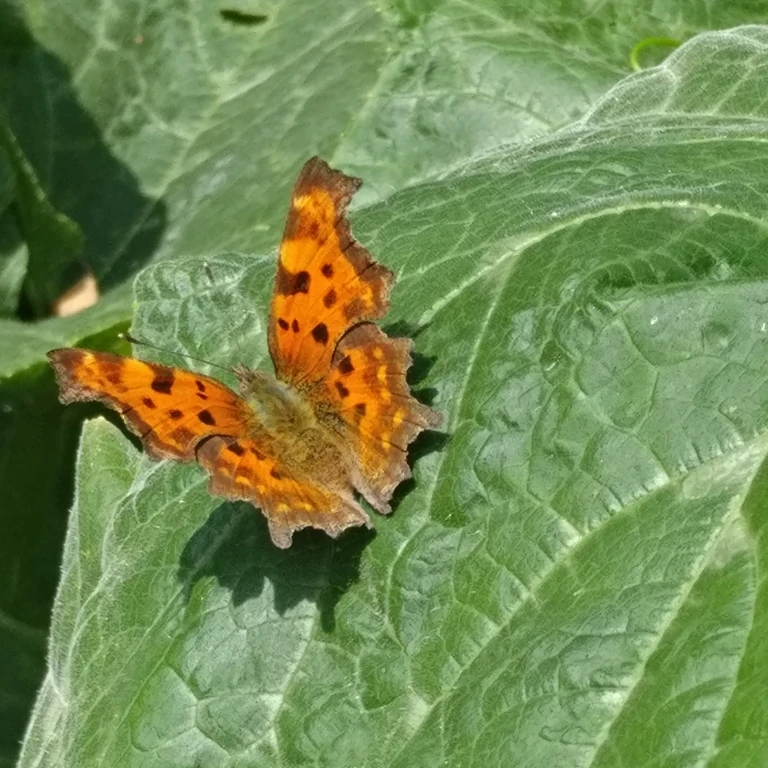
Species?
Polygonia c-album
